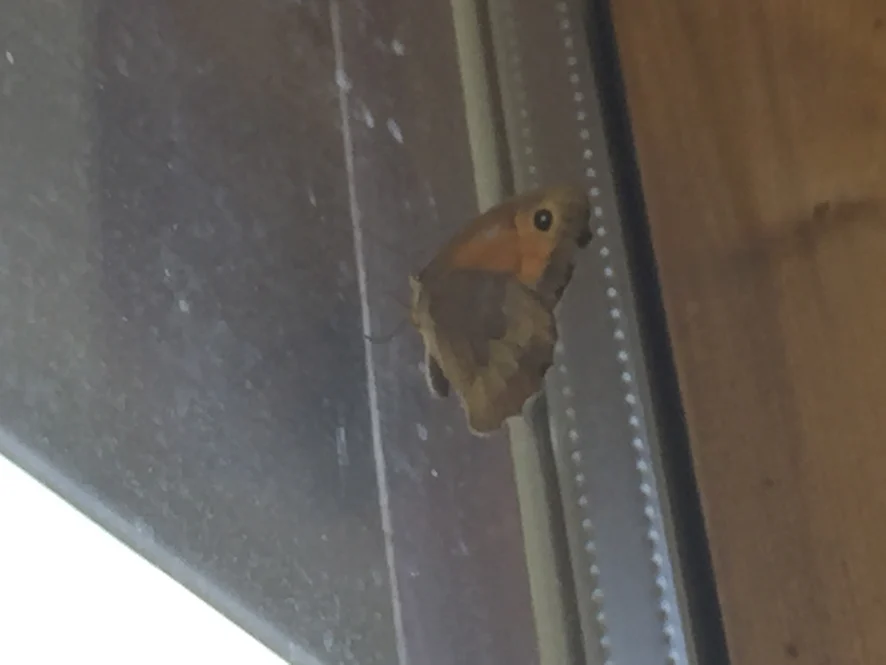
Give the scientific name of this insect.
Maniola jurtina
